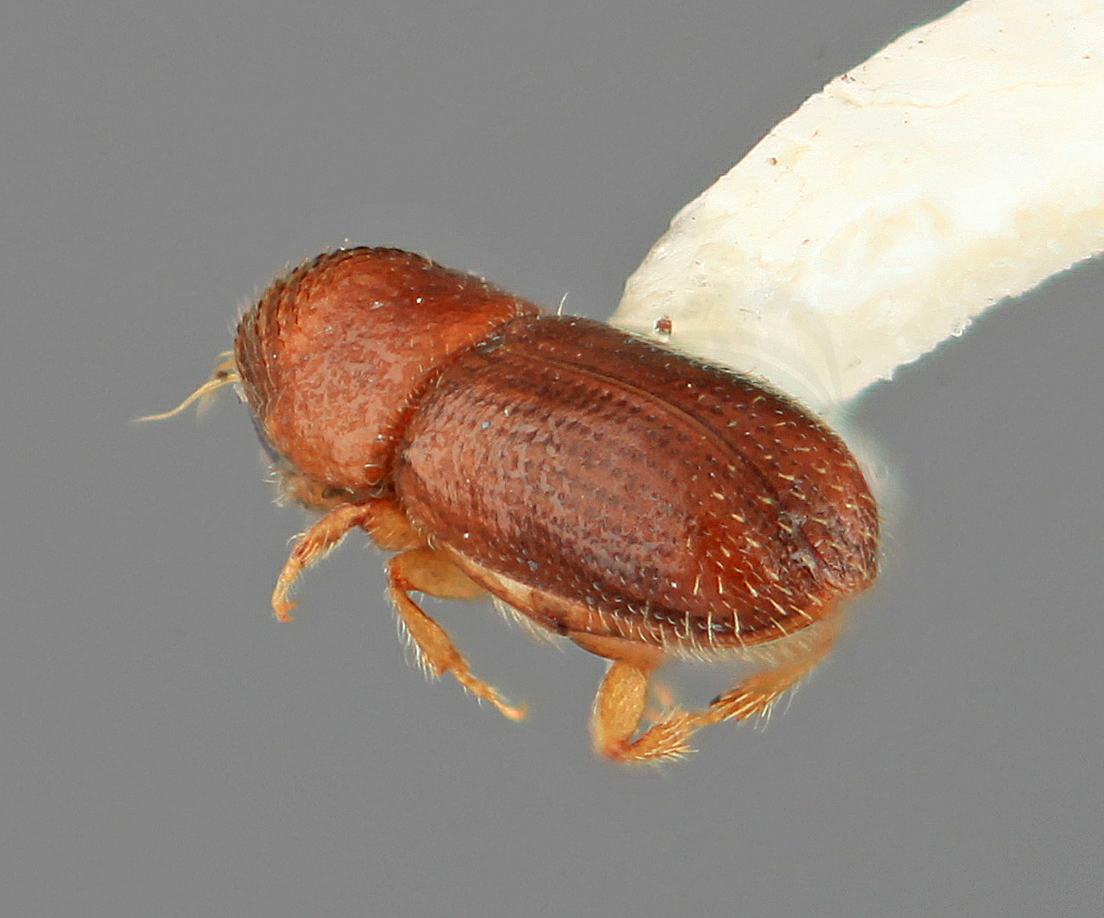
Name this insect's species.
Pityophthorus inops
